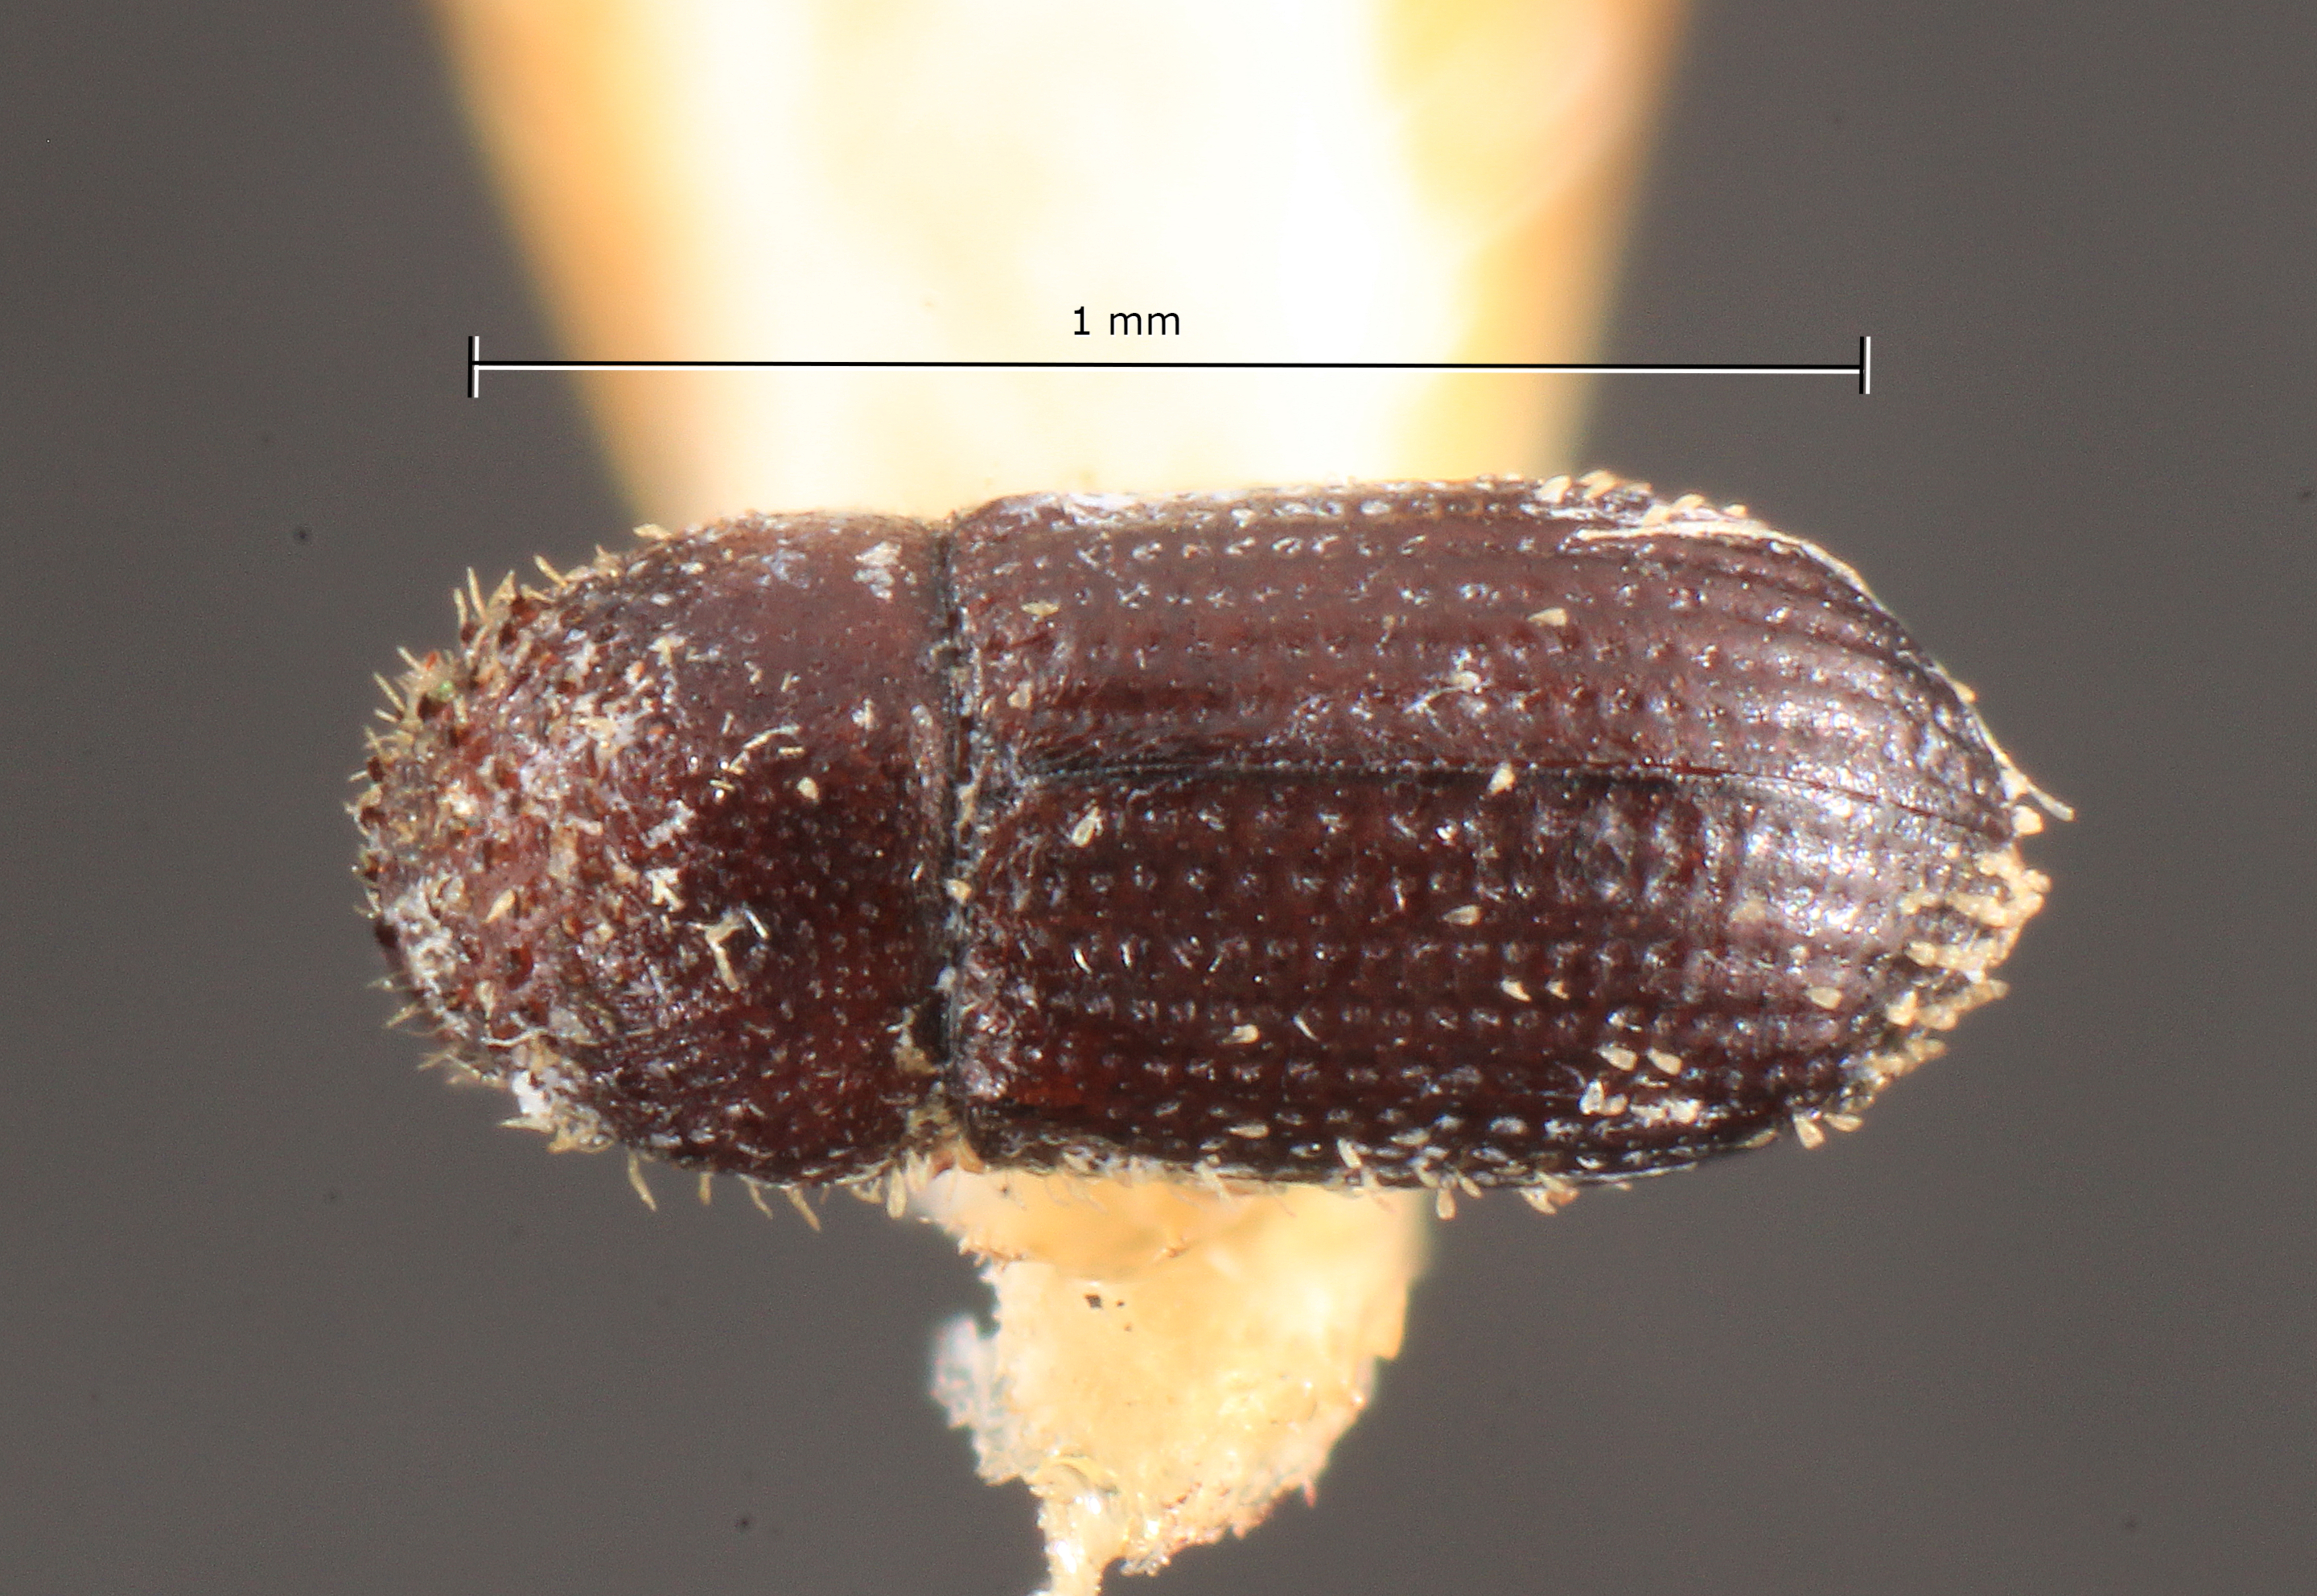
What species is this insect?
Stephanoderes floridensis
